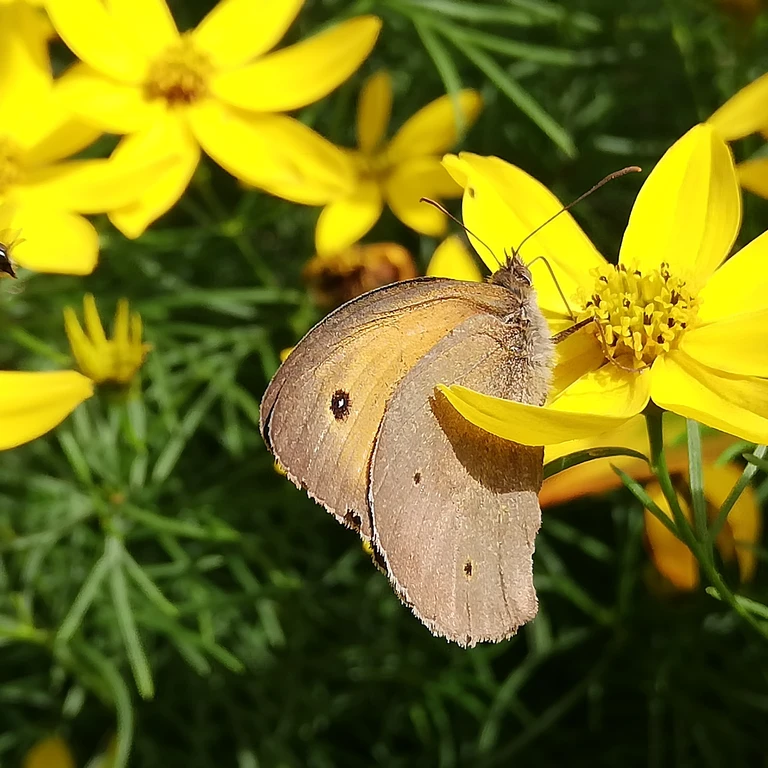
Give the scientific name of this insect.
Maniola jurtina
